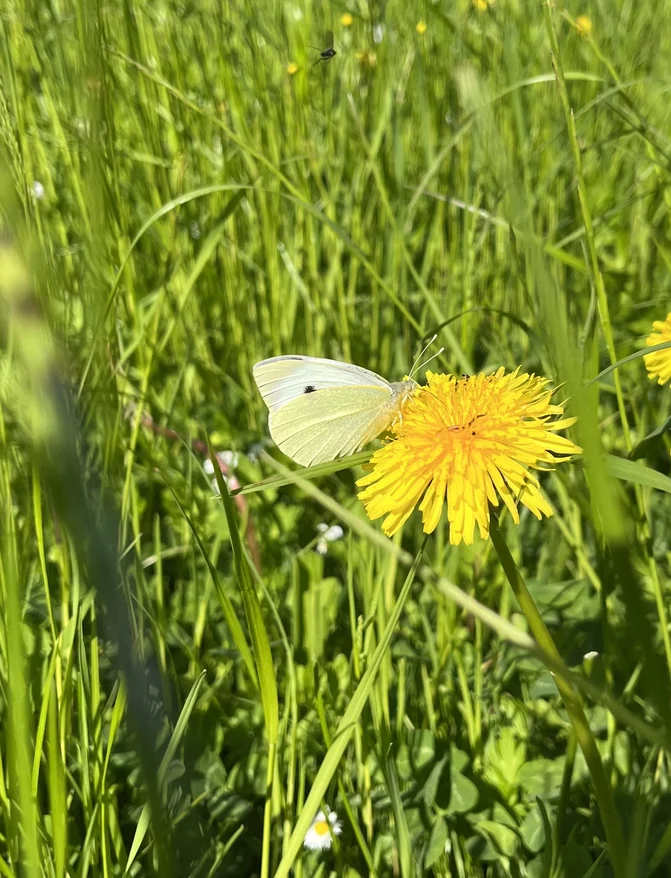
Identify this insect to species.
Pieris brassicae
